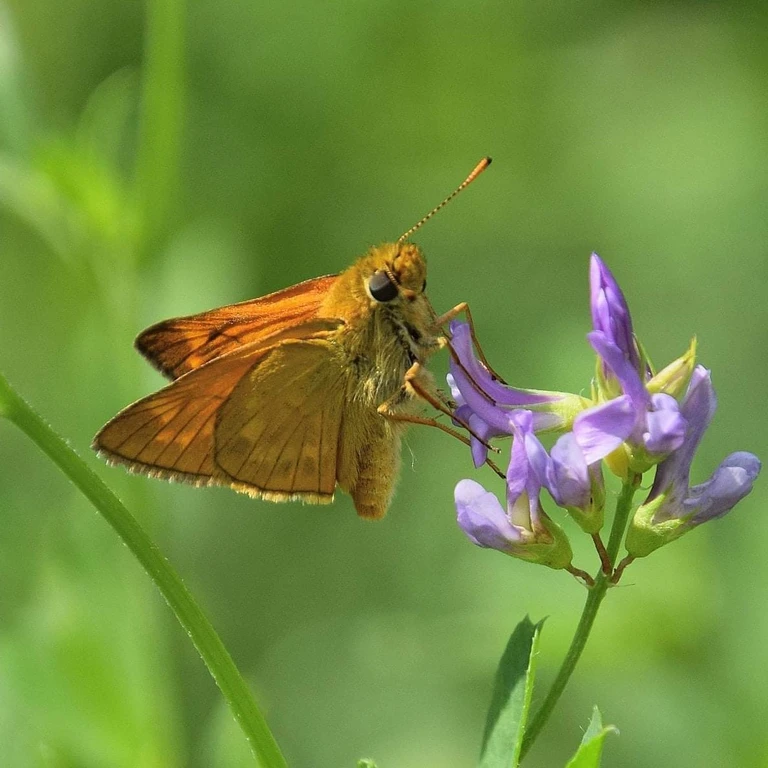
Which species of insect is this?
Ochlodes sylvanus (also Ochlodes venata)
